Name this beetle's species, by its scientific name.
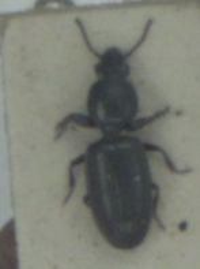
Dyschirius salinus
